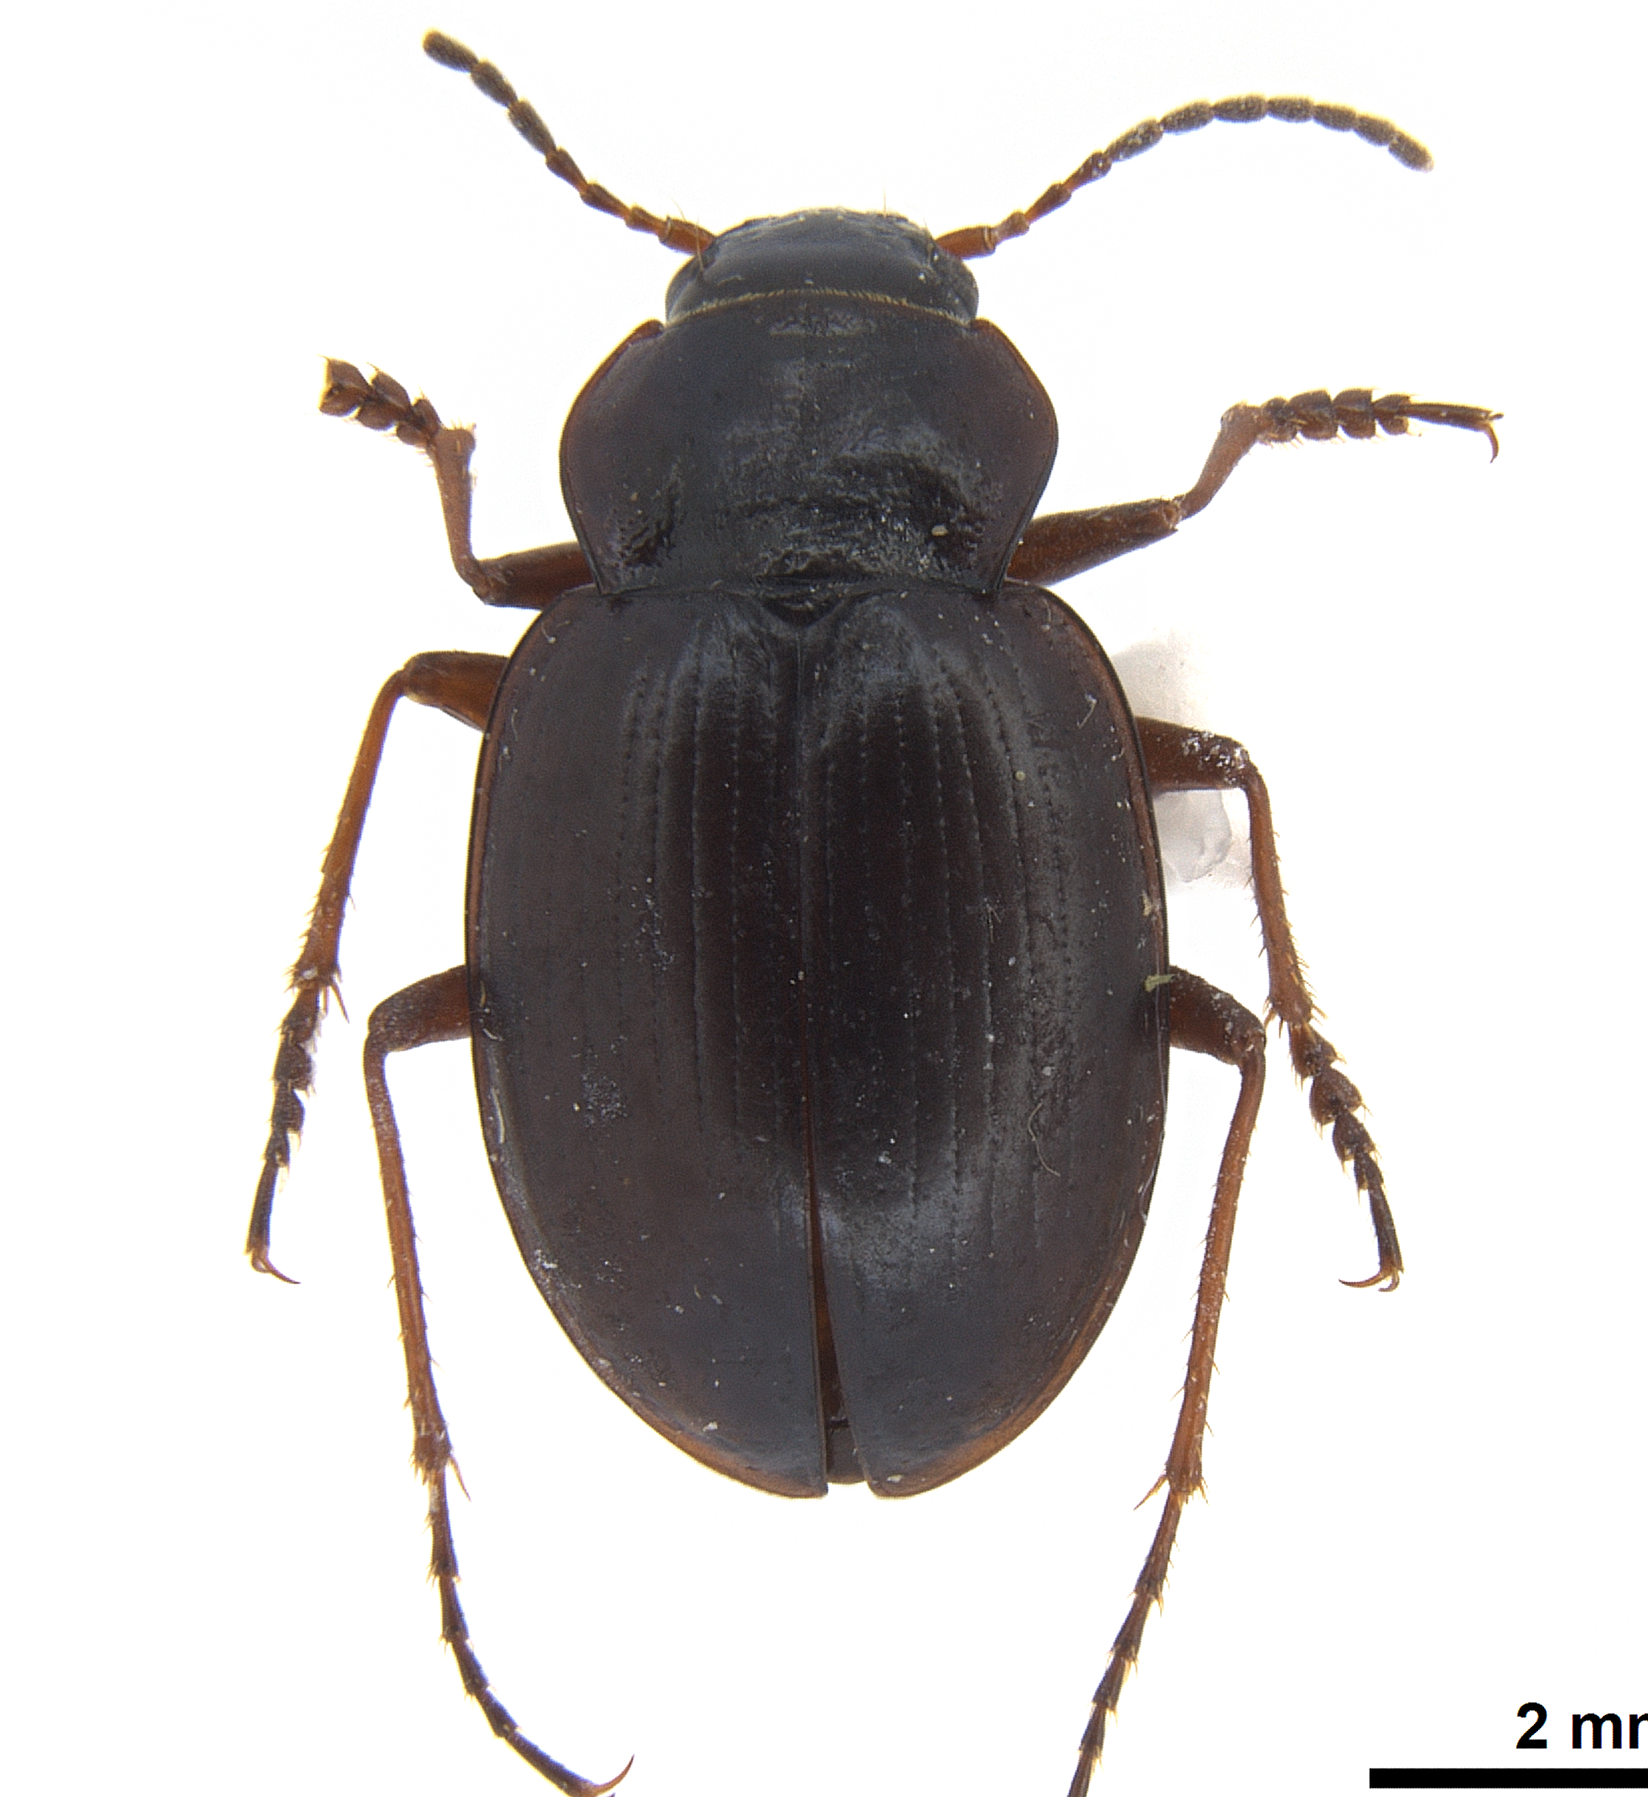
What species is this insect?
Pseudomigadops darwini
